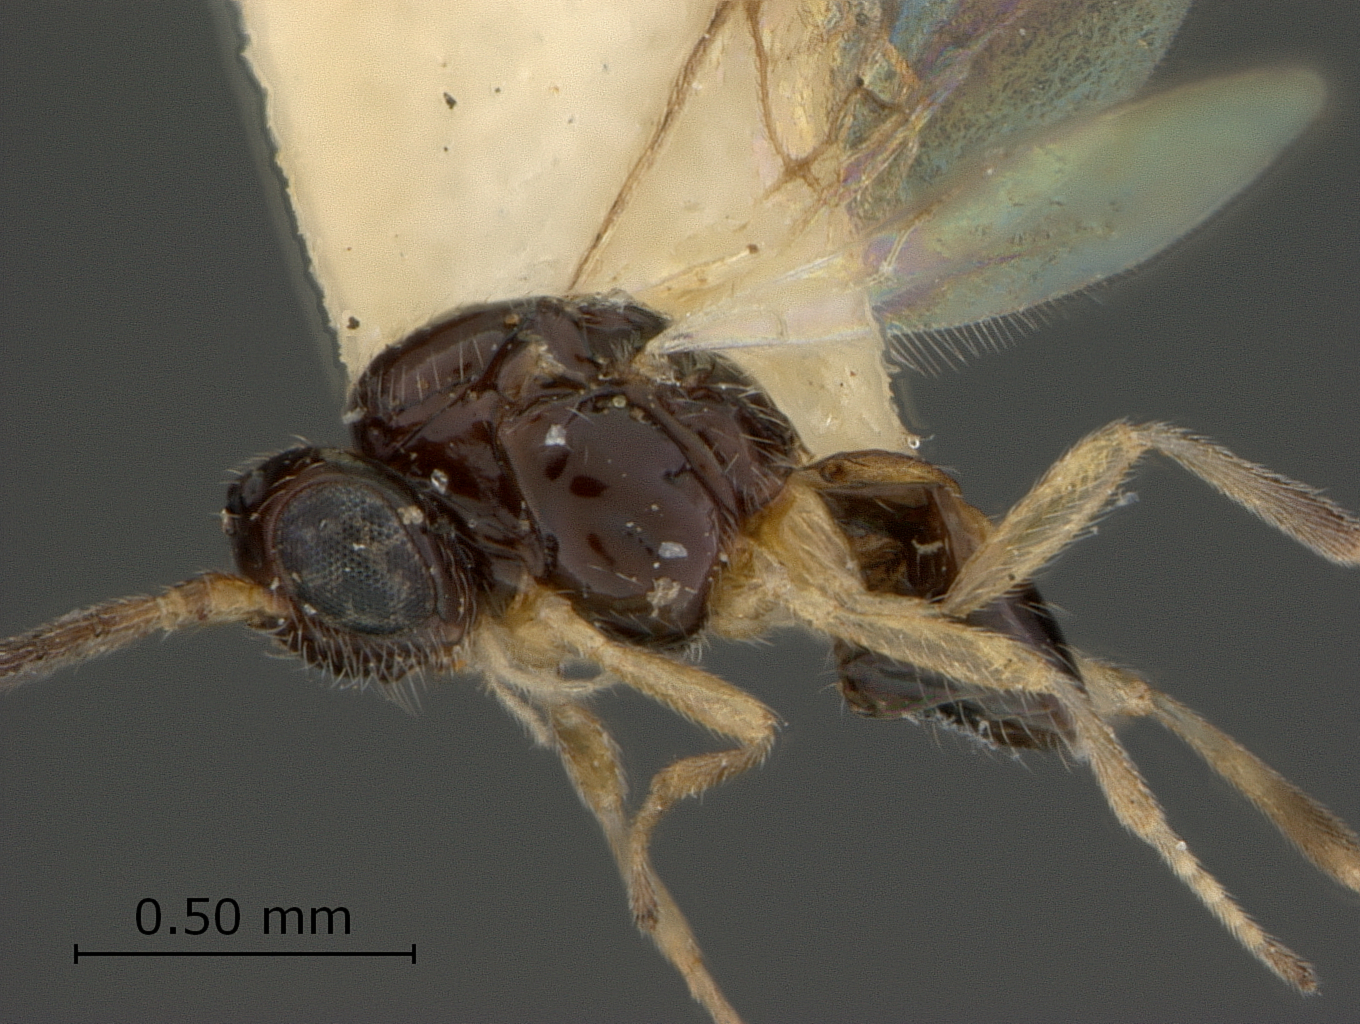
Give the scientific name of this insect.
Opius aliricidiae
